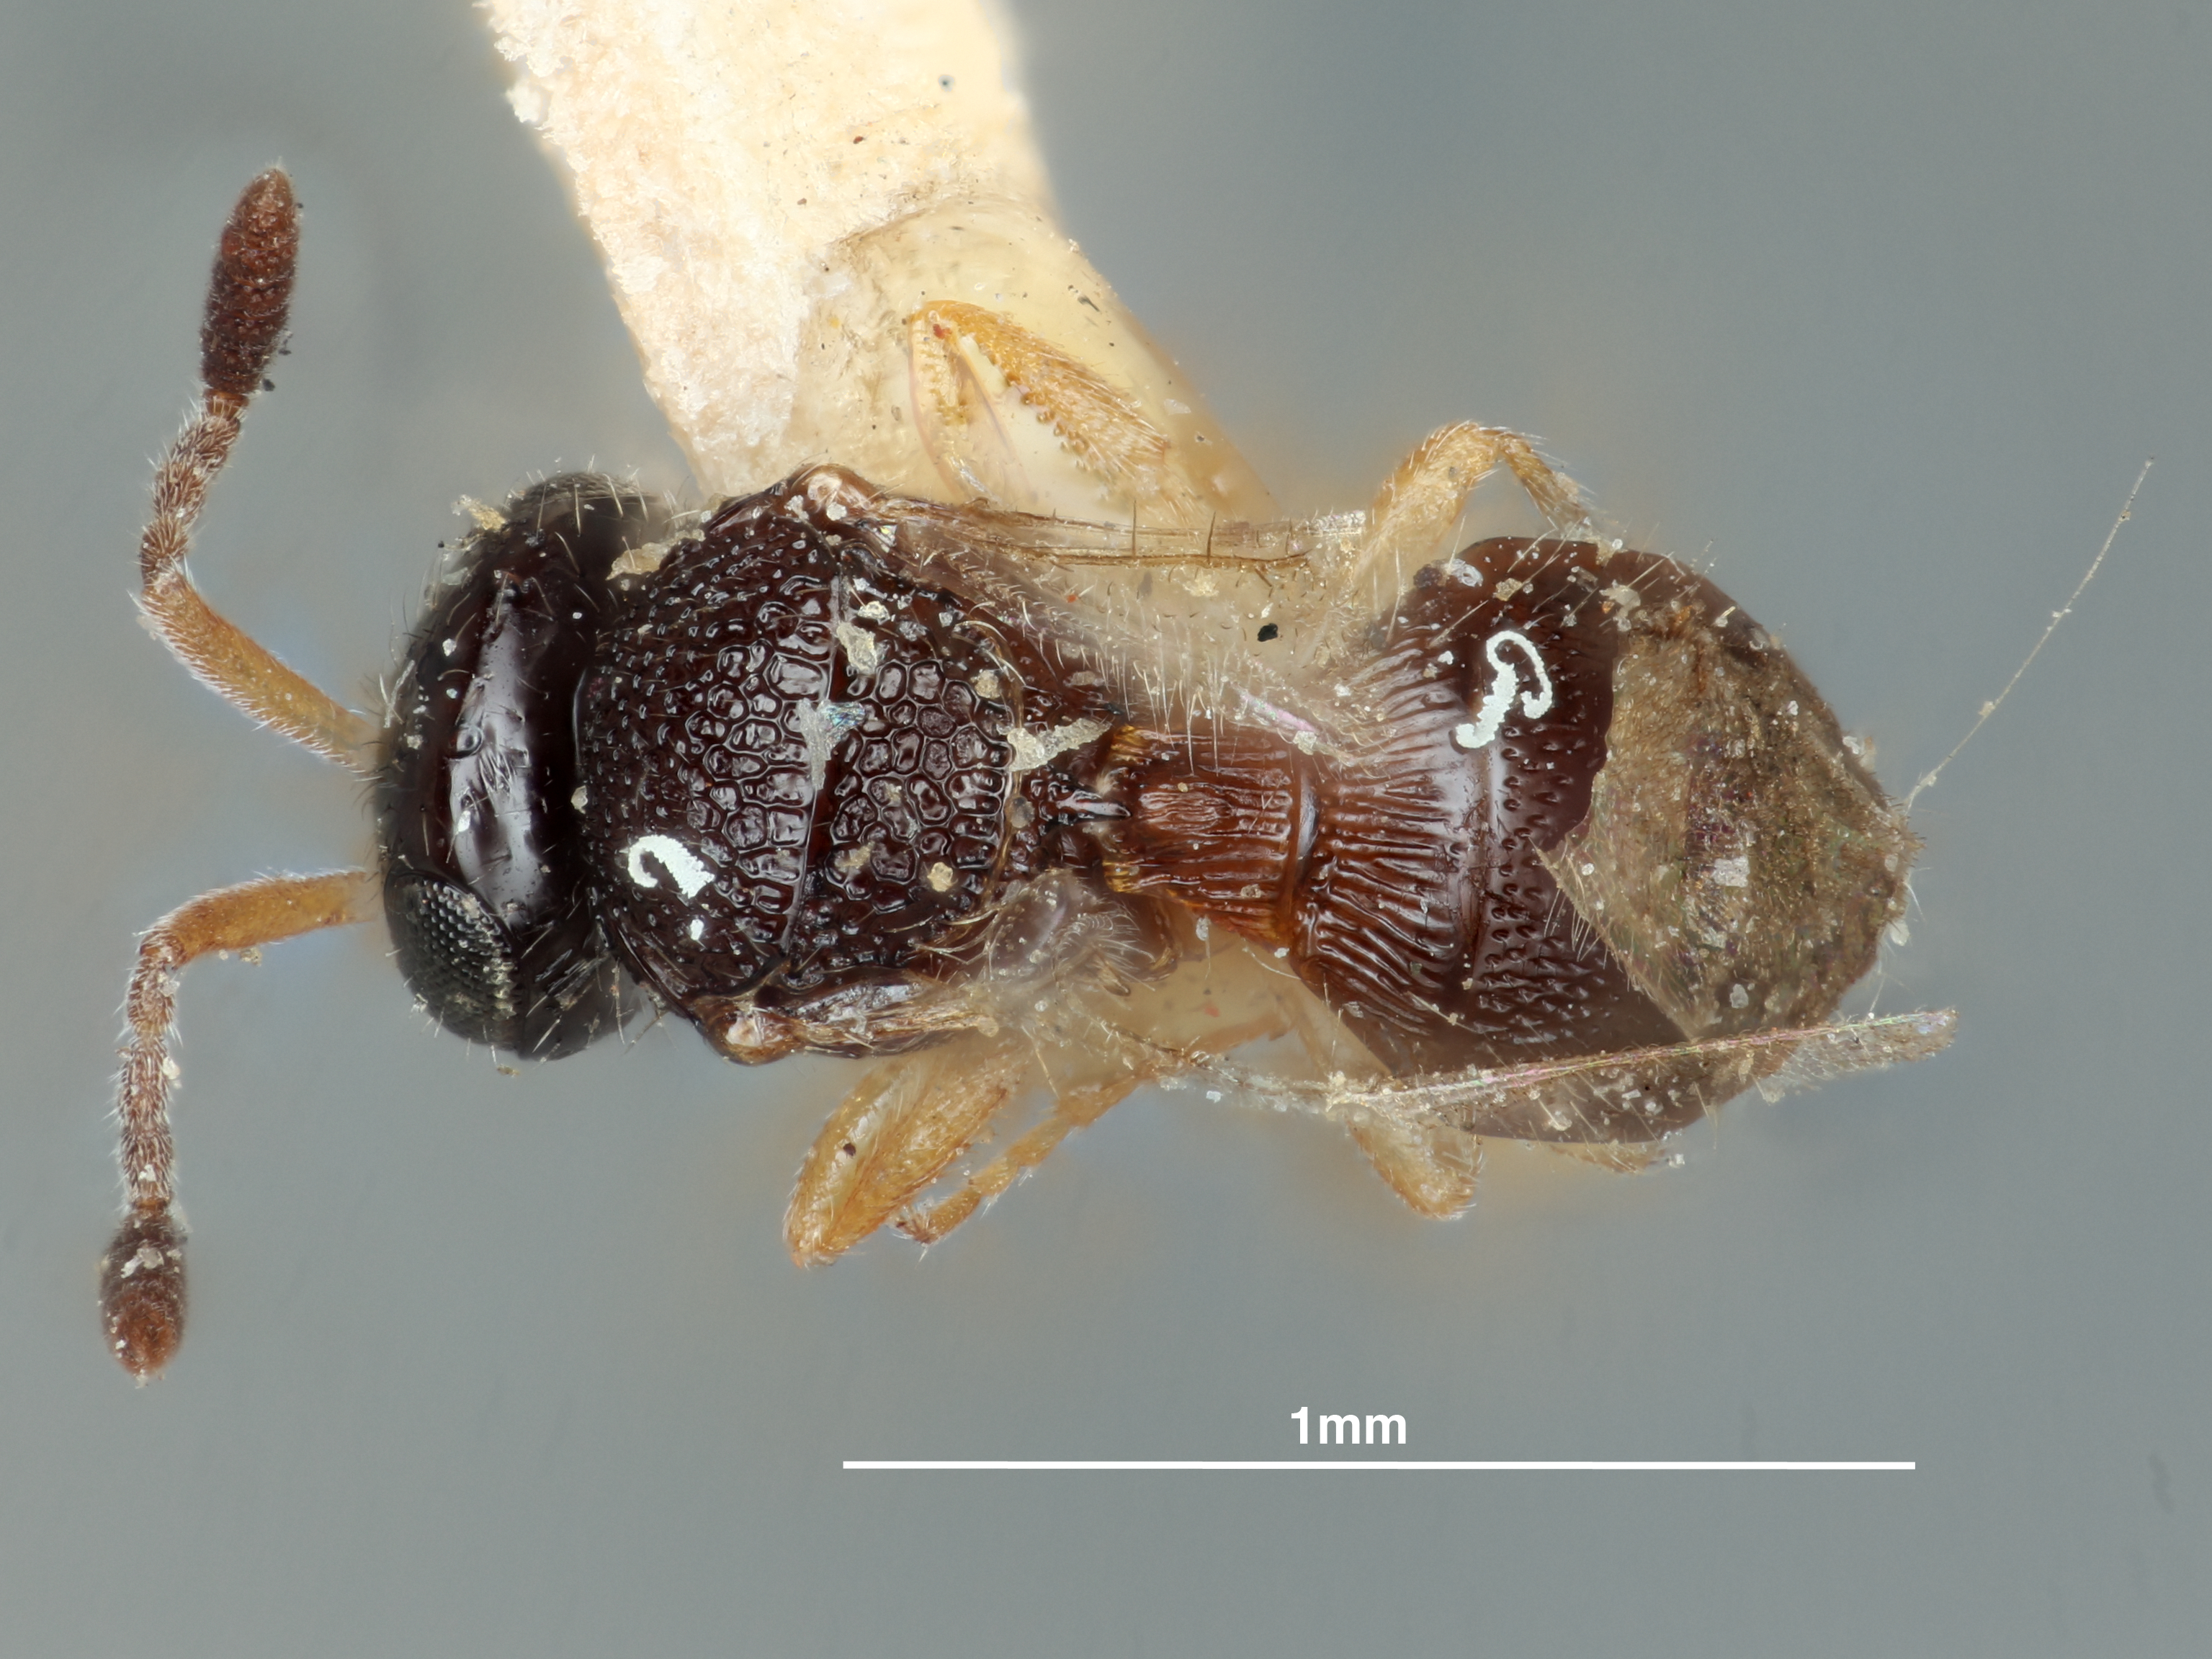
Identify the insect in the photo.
Trimorus sculpturatus
